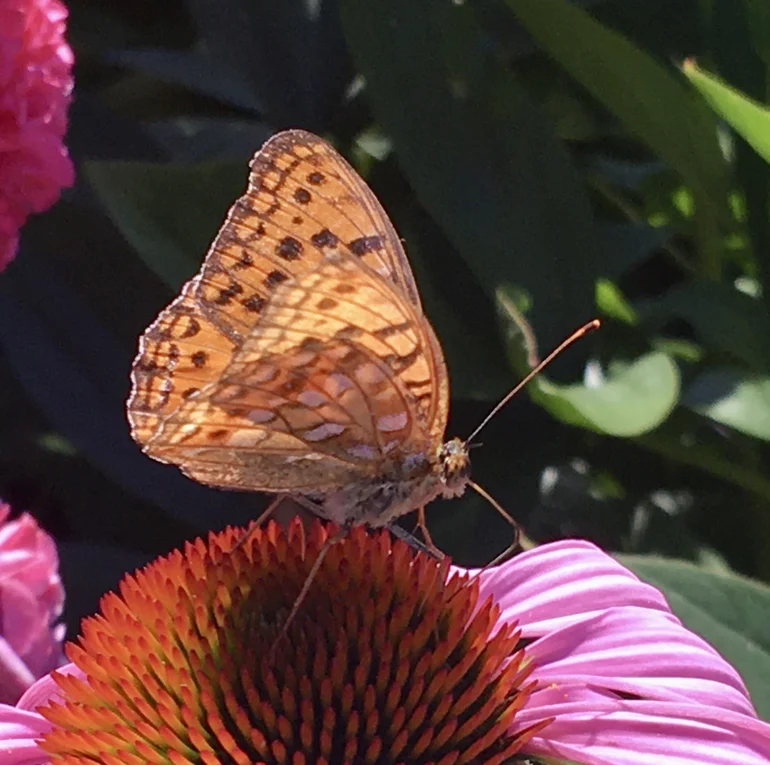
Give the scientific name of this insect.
Fabriciana adippe
